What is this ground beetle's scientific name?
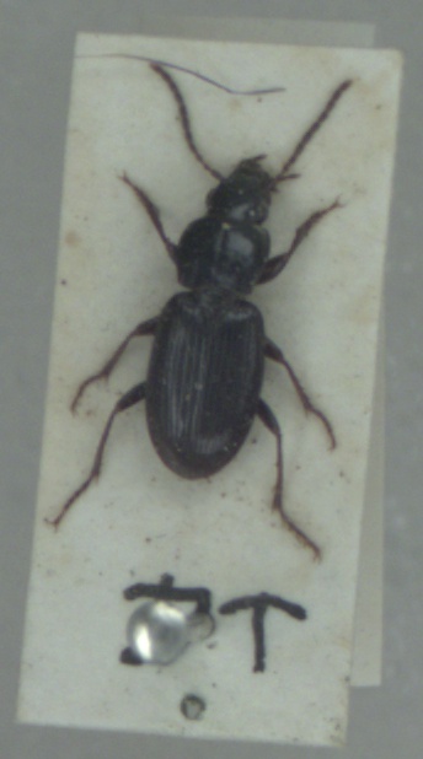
Pterostichus minor
